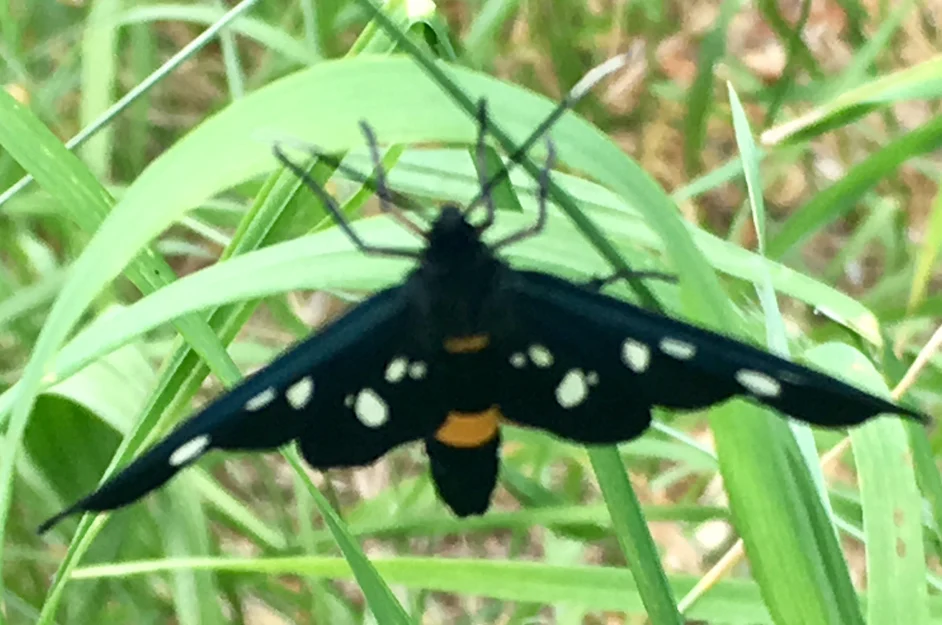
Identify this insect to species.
Amata phegea
